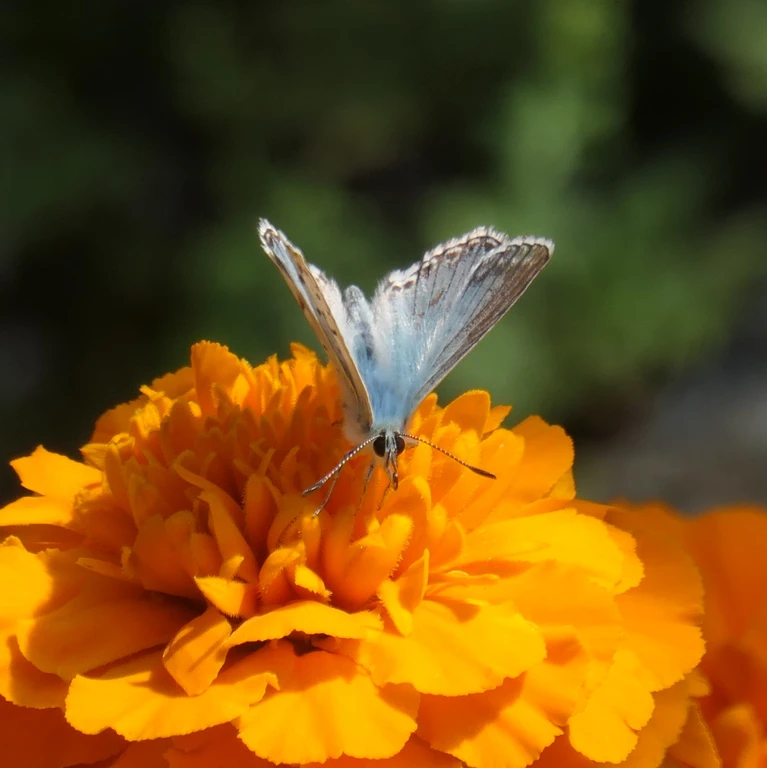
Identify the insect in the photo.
Lysandra coridon
